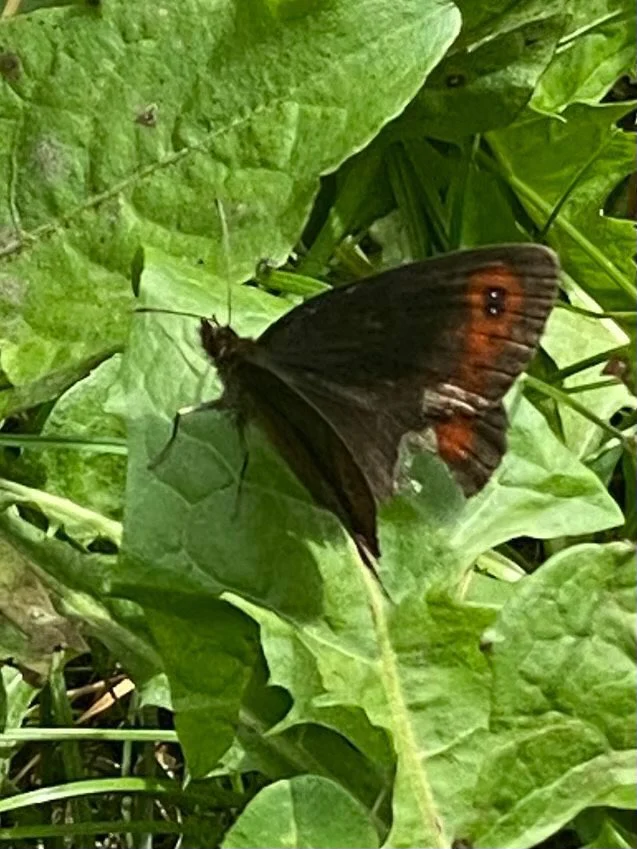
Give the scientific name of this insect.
Erebia aethiops
